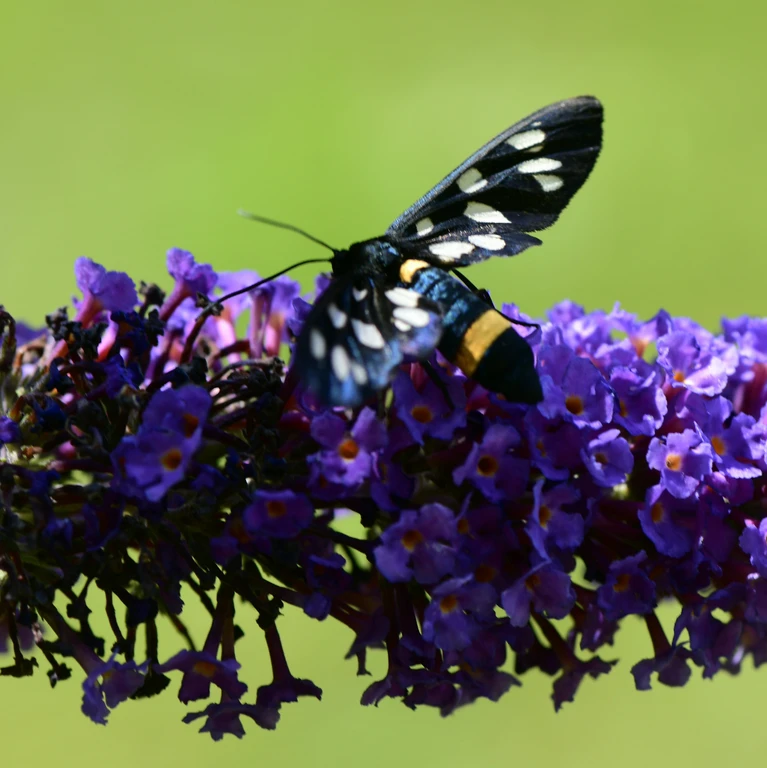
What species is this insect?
Amata phegea
